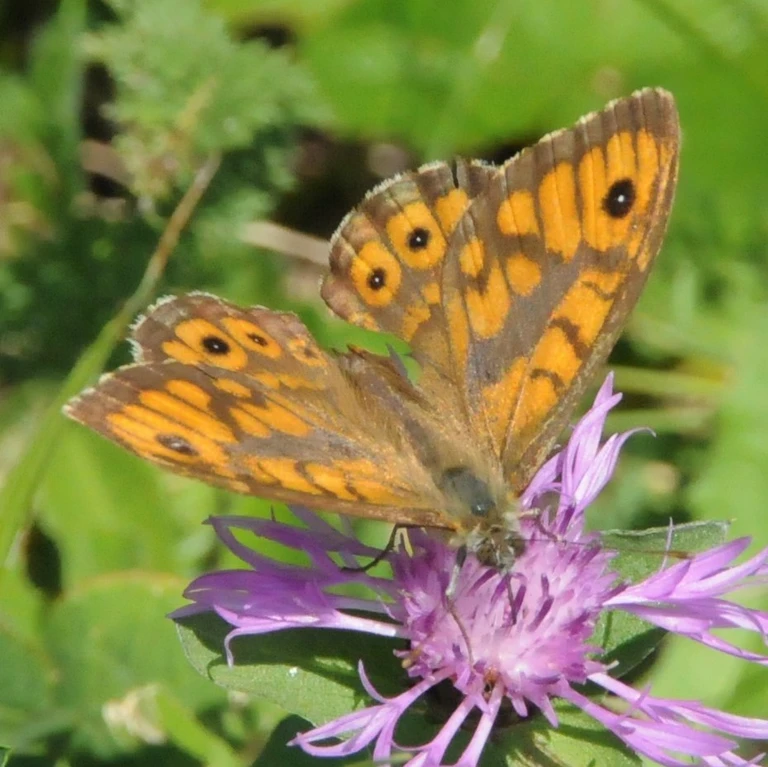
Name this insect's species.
Lasiommata megera (also Pararge megera)
